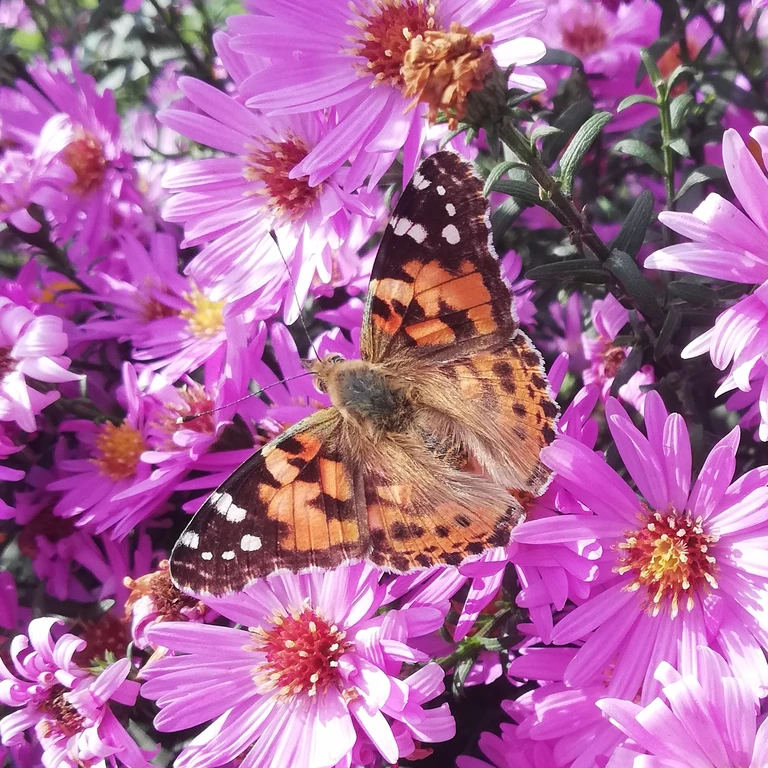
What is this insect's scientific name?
Vanessa cardui
